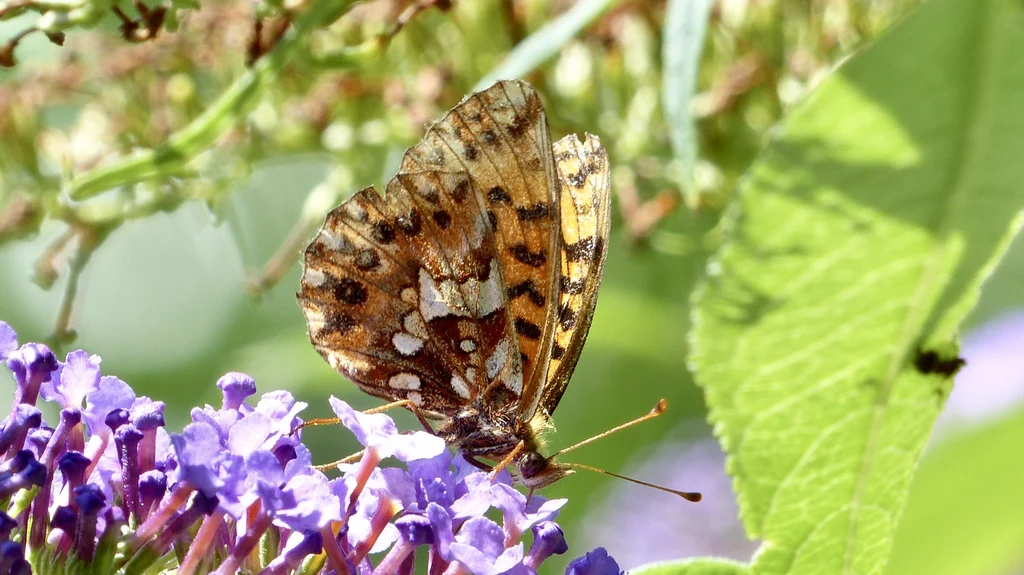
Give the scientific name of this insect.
Boloria dia
